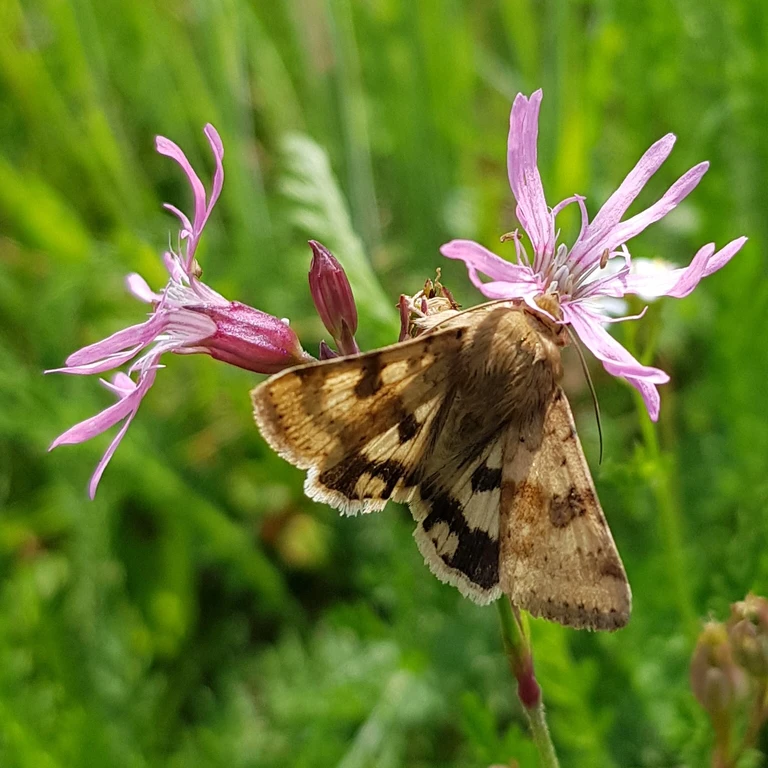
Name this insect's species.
Euclidia glyphica
